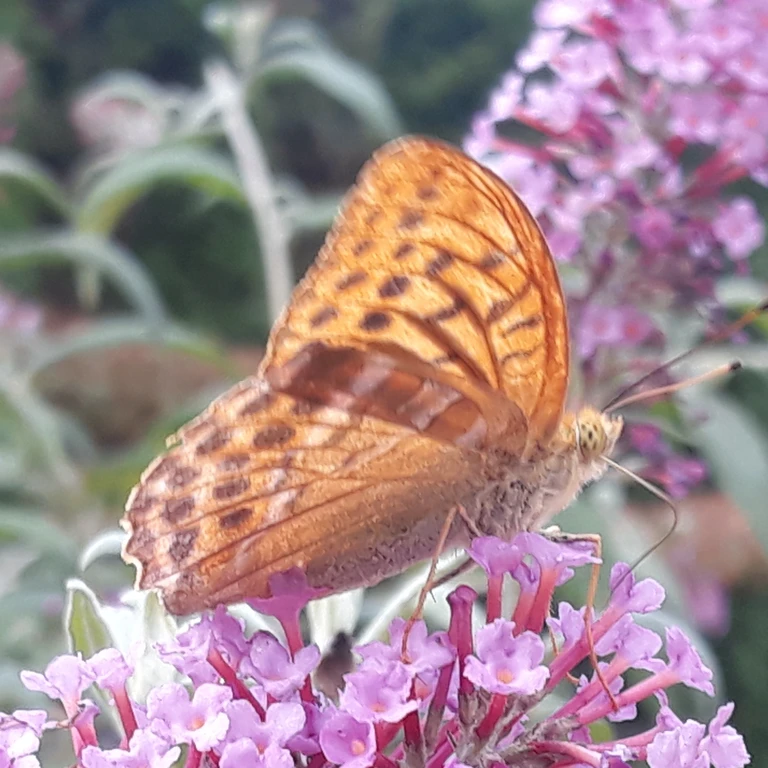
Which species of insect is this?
Argynnis paphia
